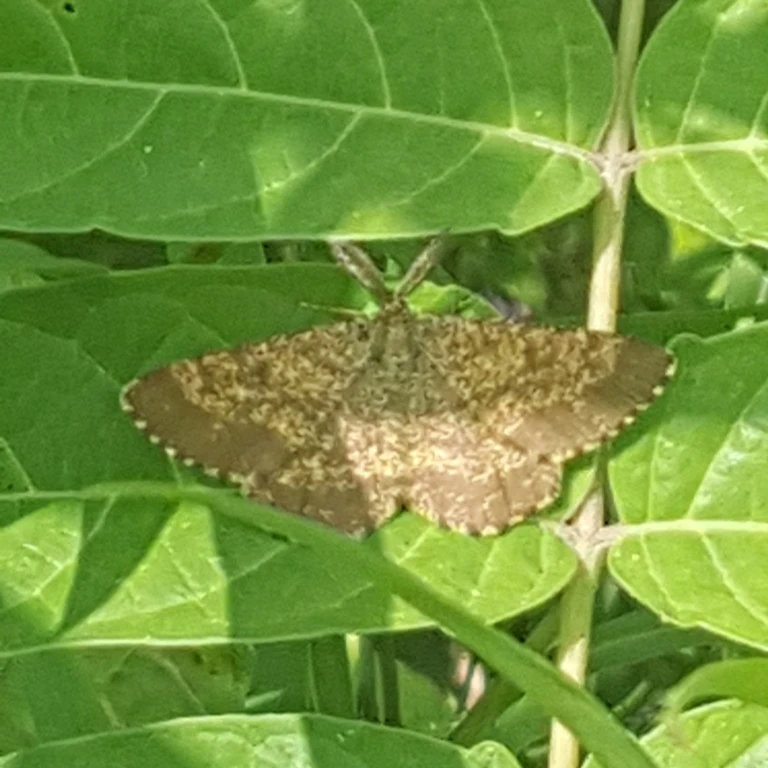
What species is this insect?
Ematurga atomaria
